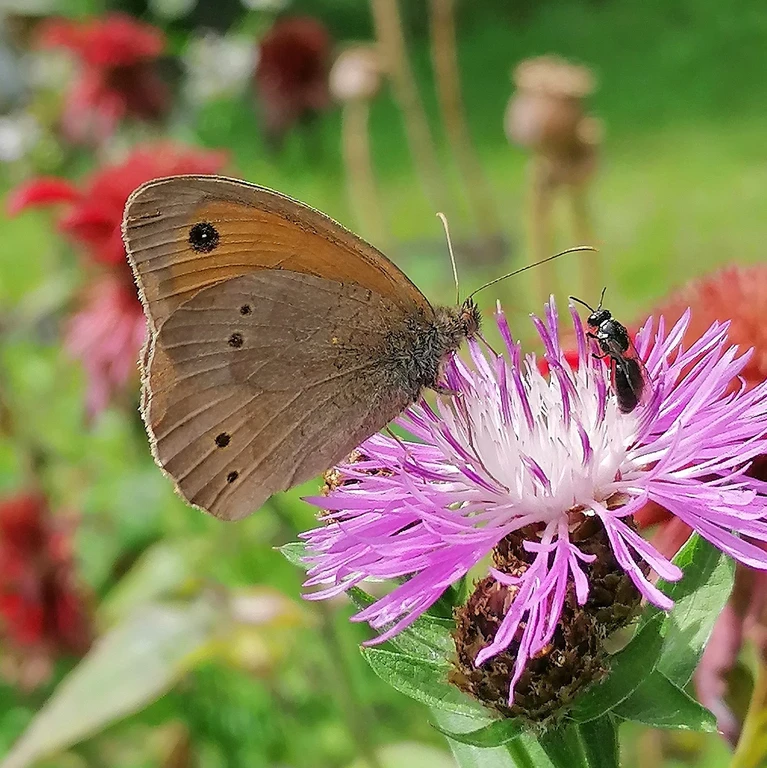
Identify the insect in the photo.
Maniola jurtina
